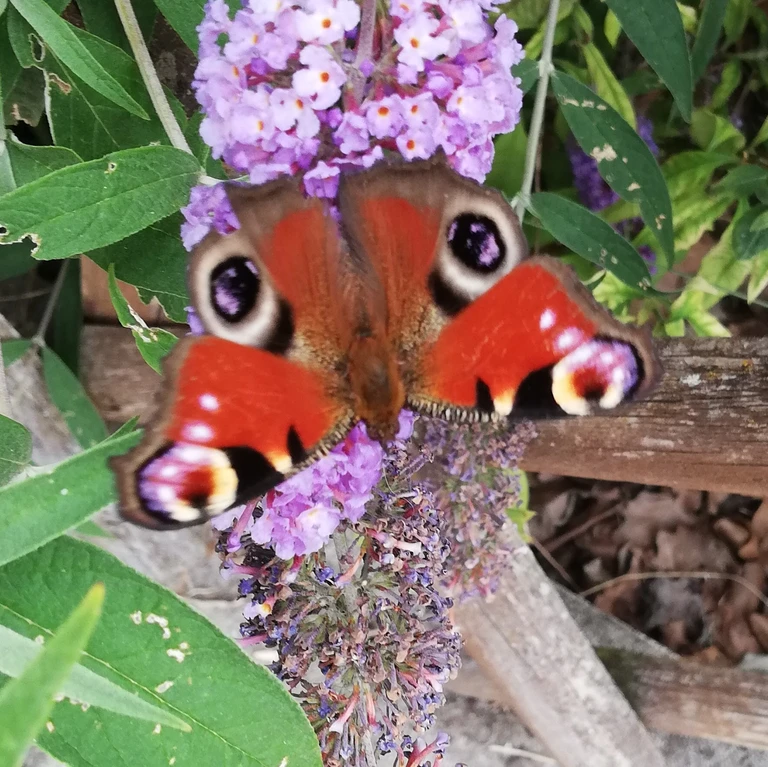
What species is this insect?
Aglais io
